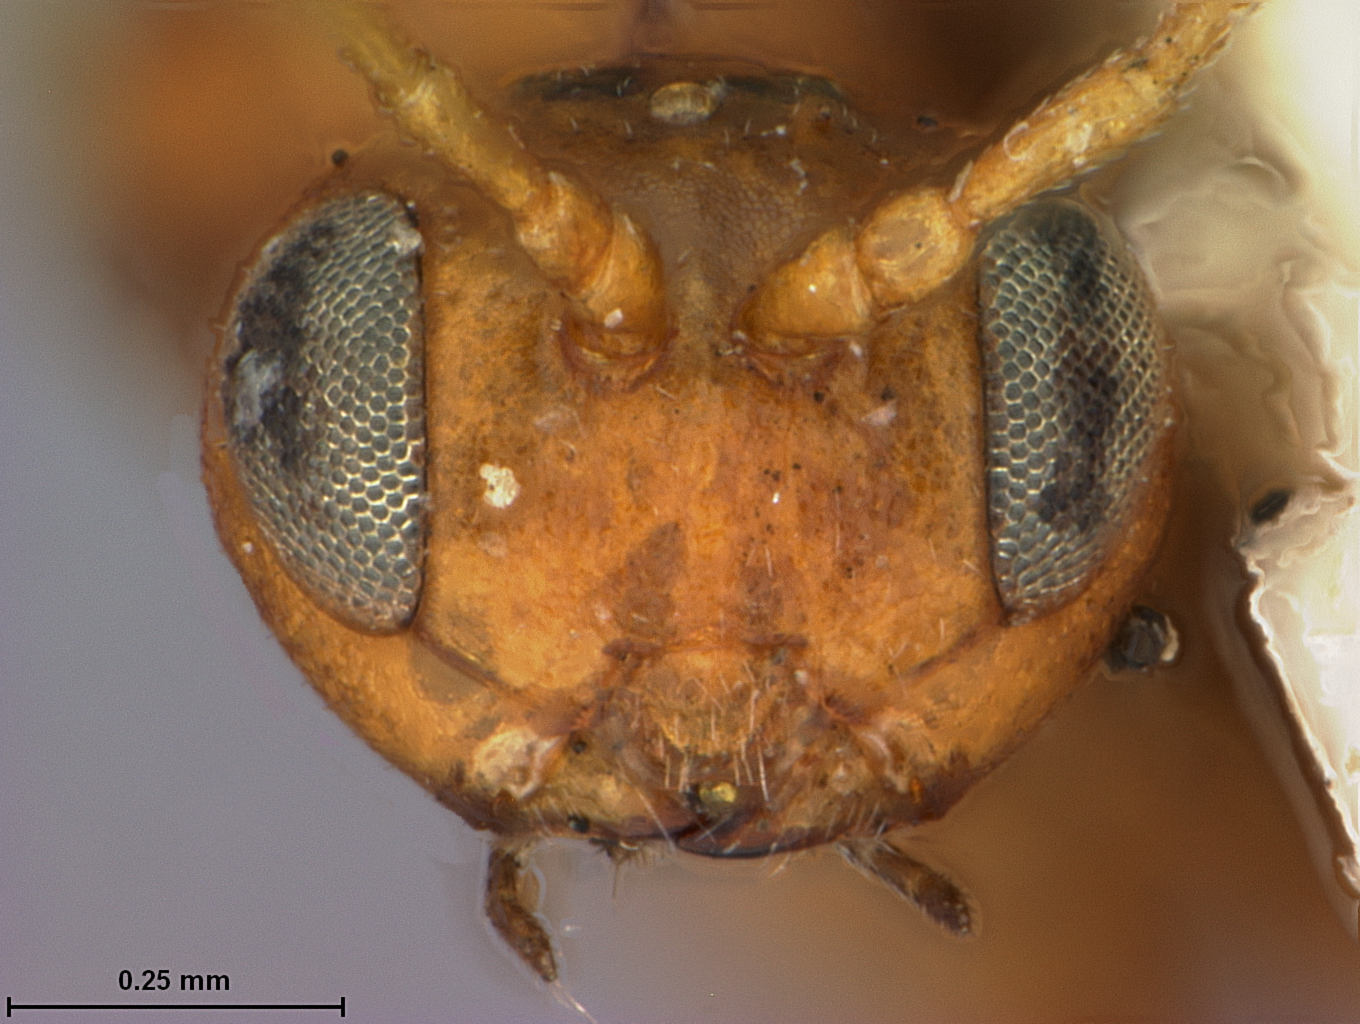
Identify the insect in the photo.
Loxaulus beutenmuelleri
